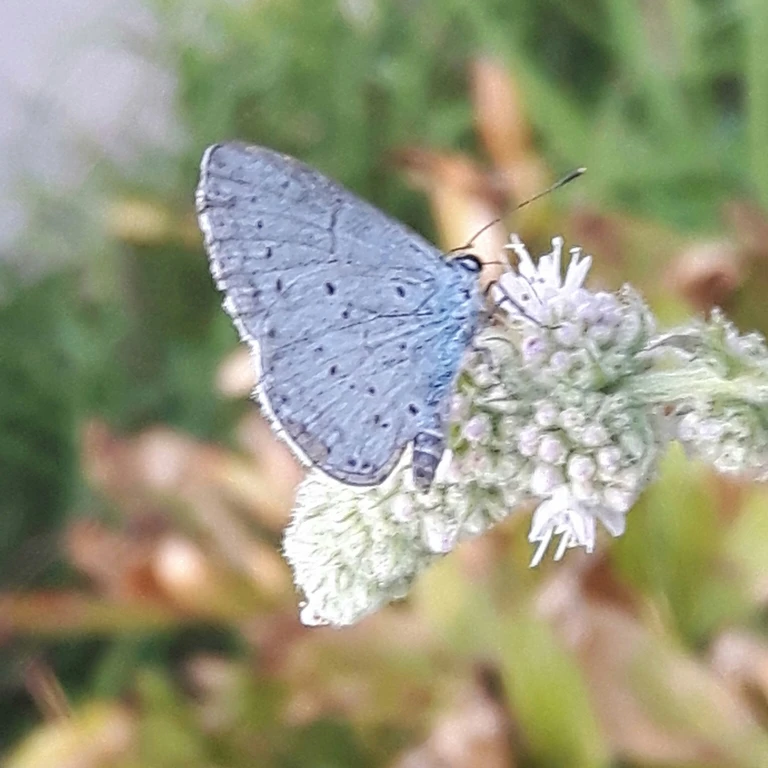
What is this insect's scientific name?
Celastrina argiolus
